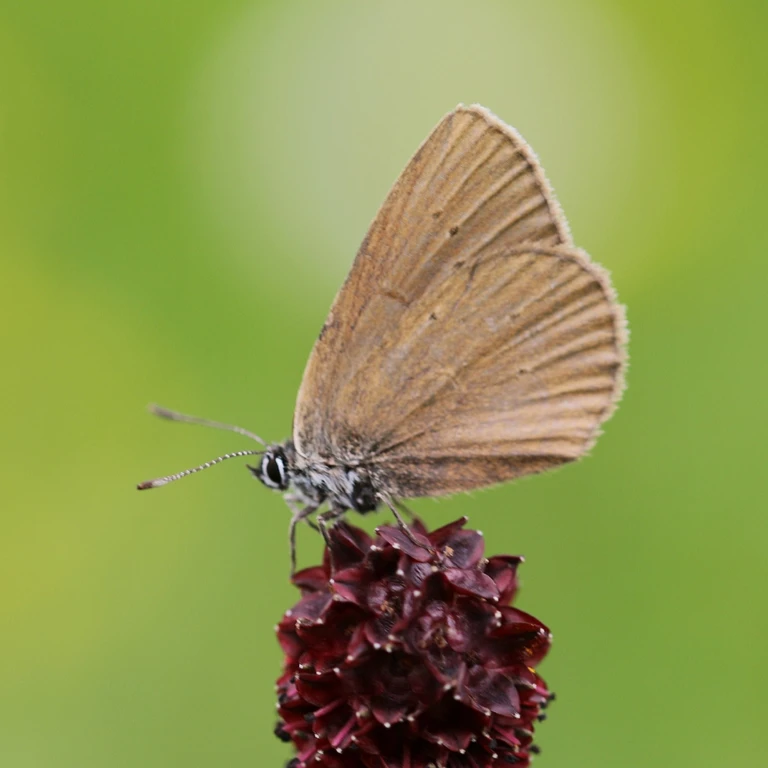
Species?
Phengaris nausithous (also Maculinea nausithous)
